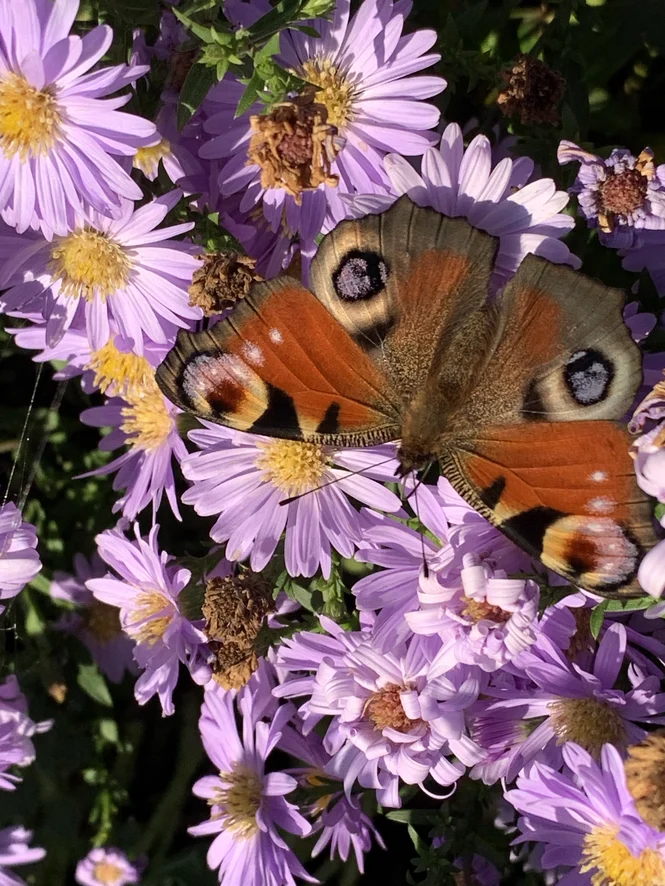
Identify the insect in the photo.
Aglais io
